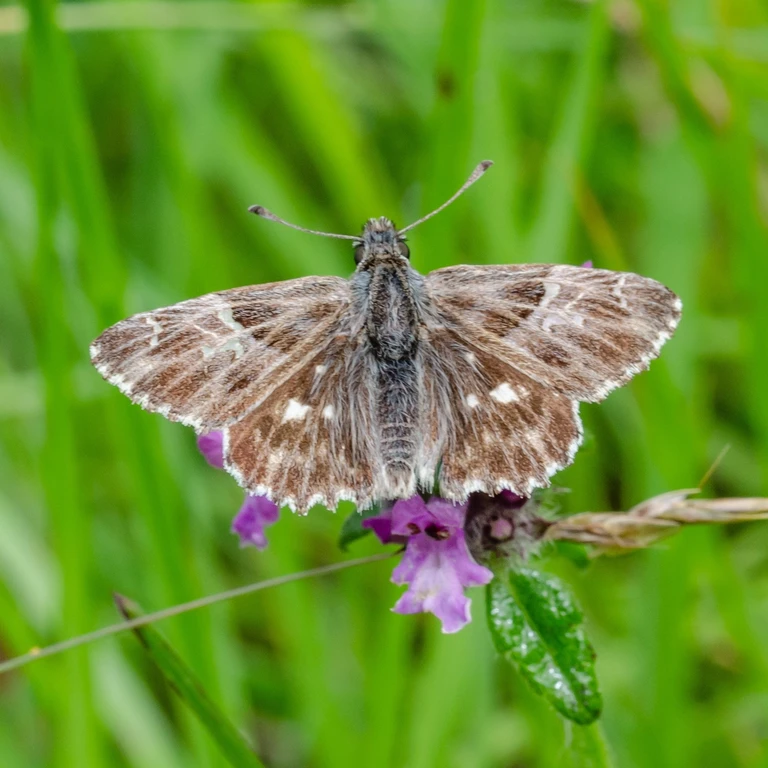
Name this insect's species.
Muschampia floccifera (also Carcharodus floccifera)
